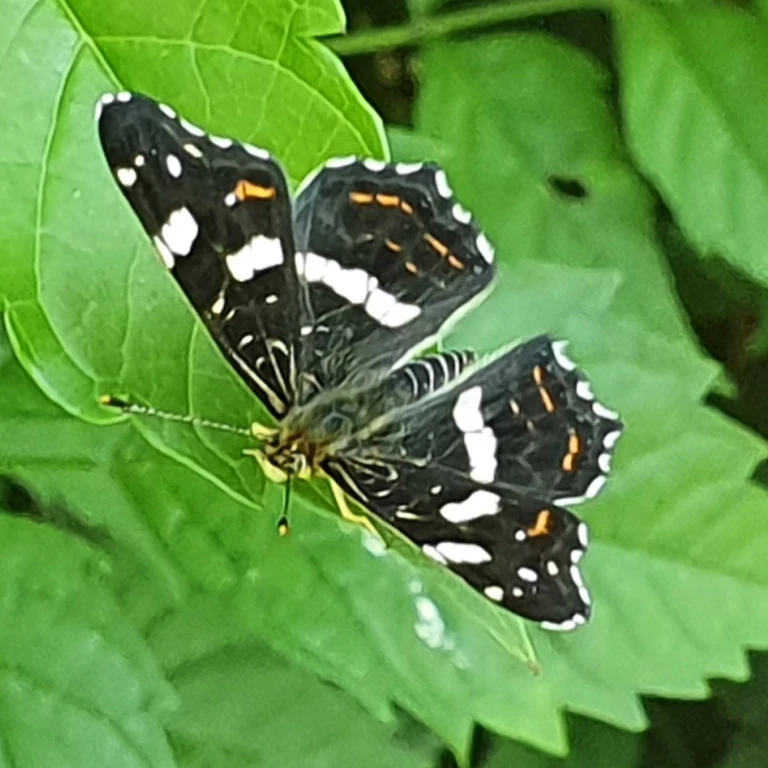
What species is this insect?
Araschnia levana
